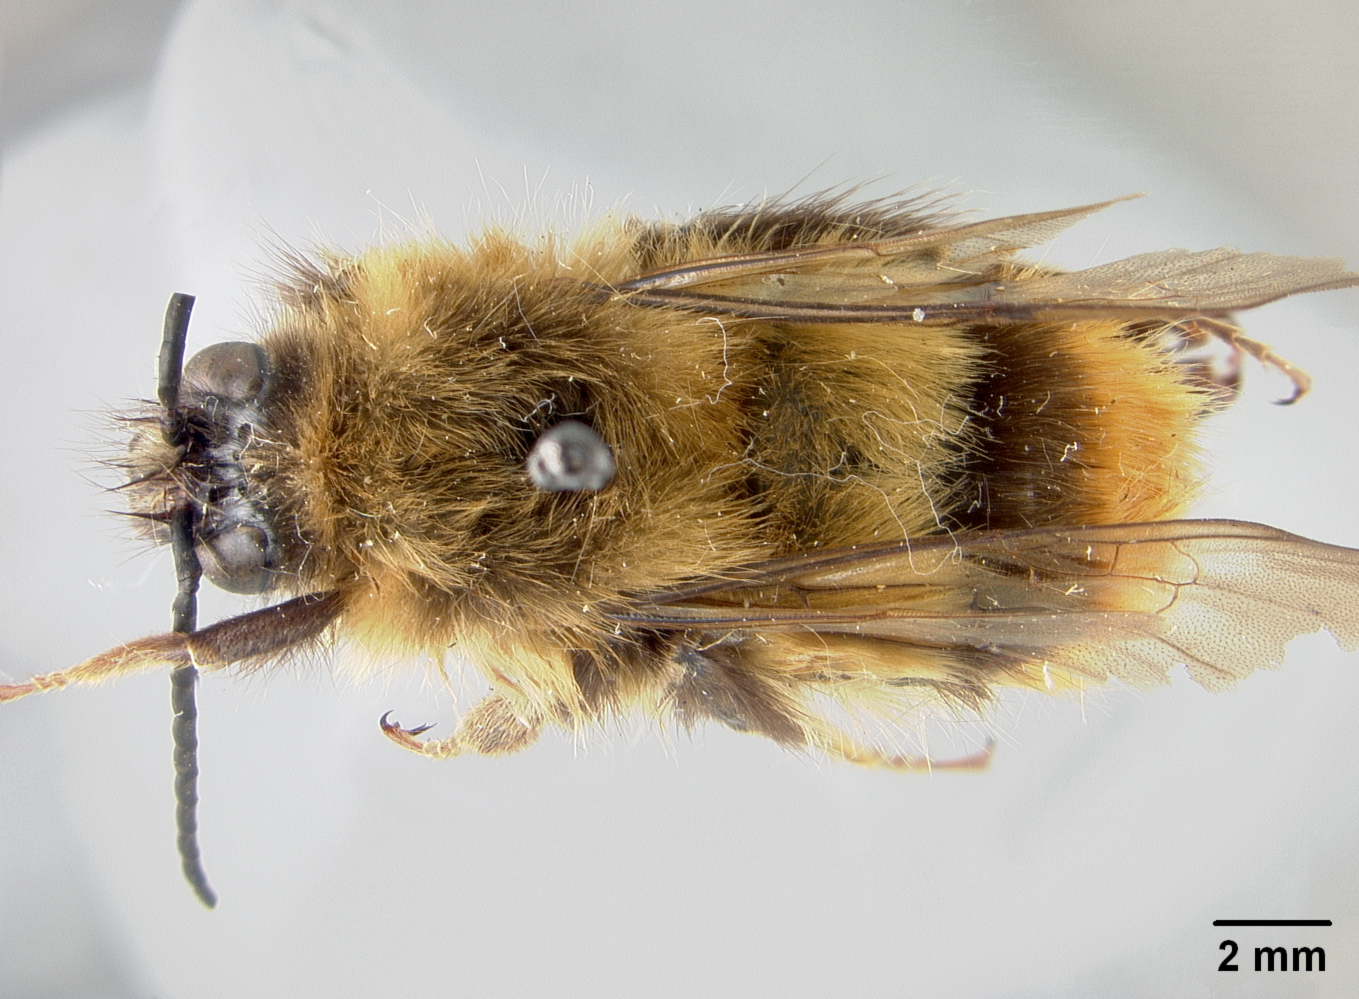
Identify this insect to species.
Bremus metcalfi
